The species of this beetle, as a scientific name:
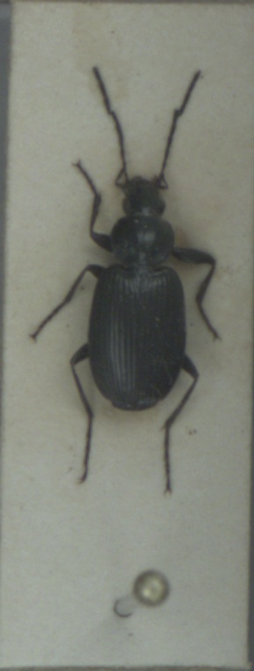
Agonum emarginatum
